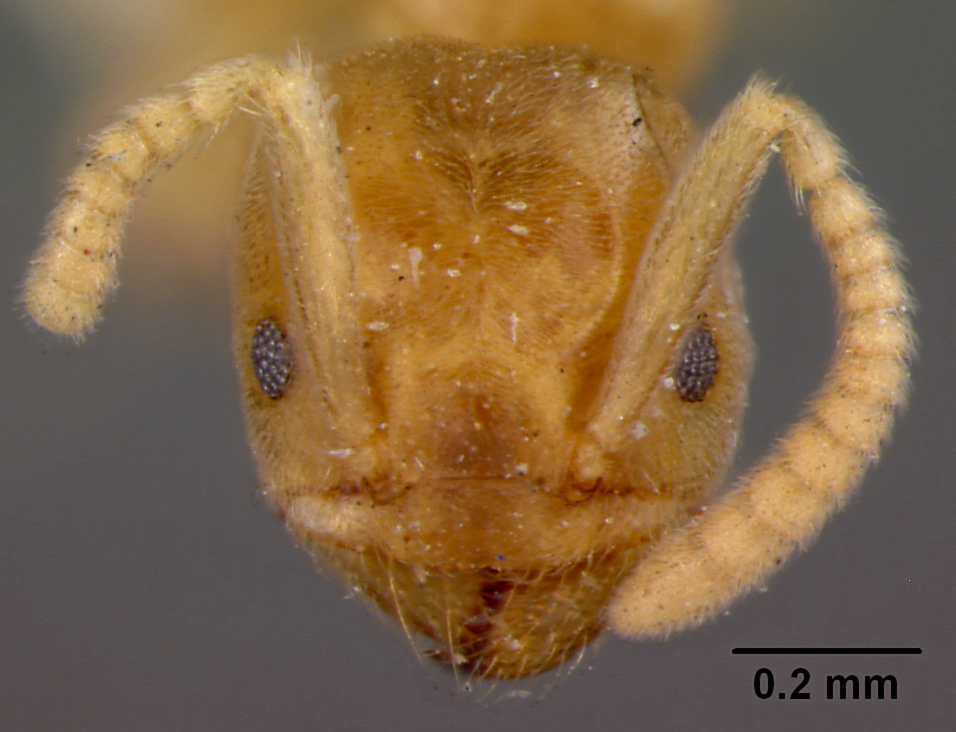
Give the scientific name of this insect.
Bothriomyrmex myops
